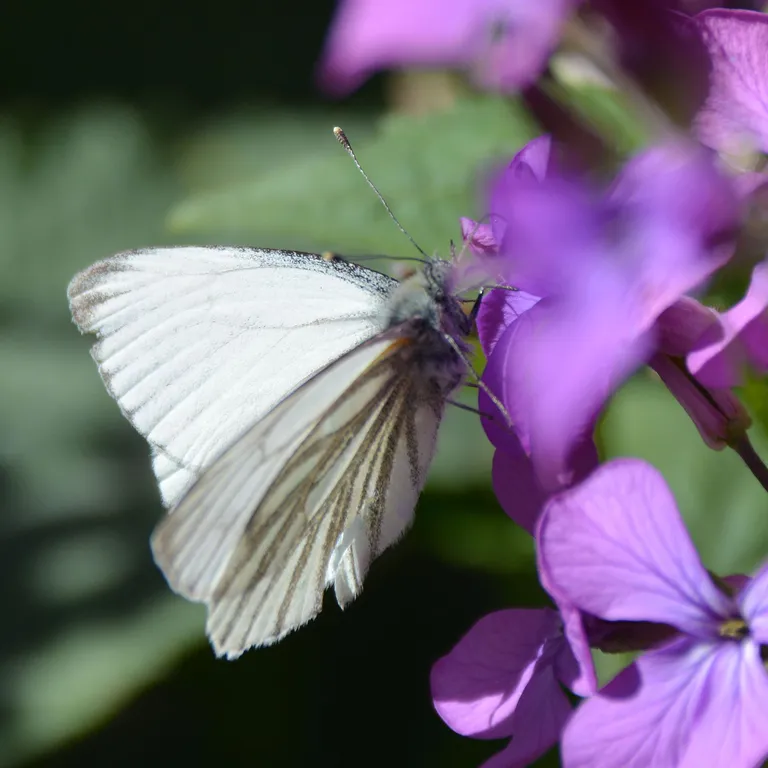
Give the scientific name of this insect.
Pieris napi
